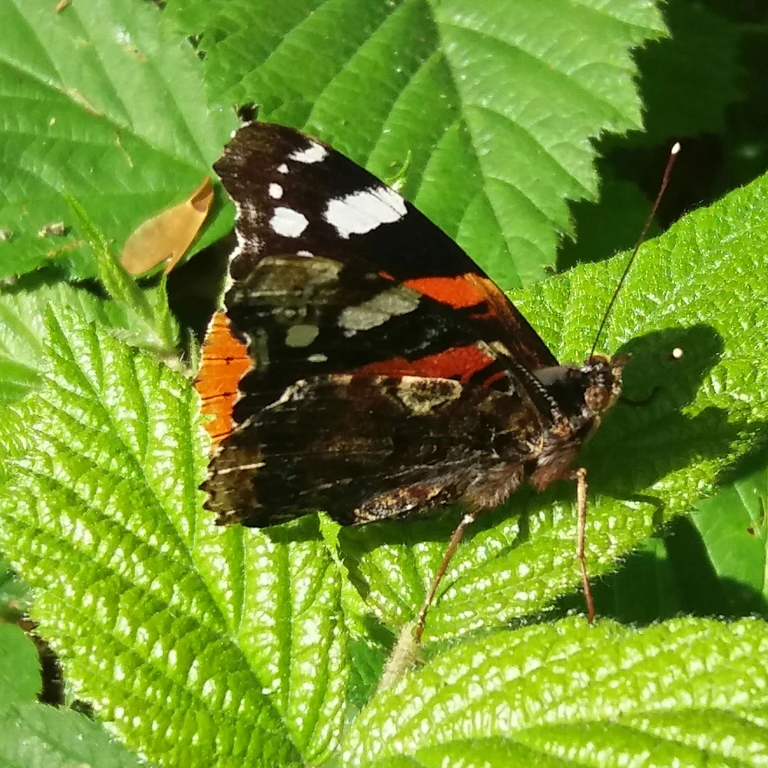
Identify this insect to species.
Vanessa atalanta
